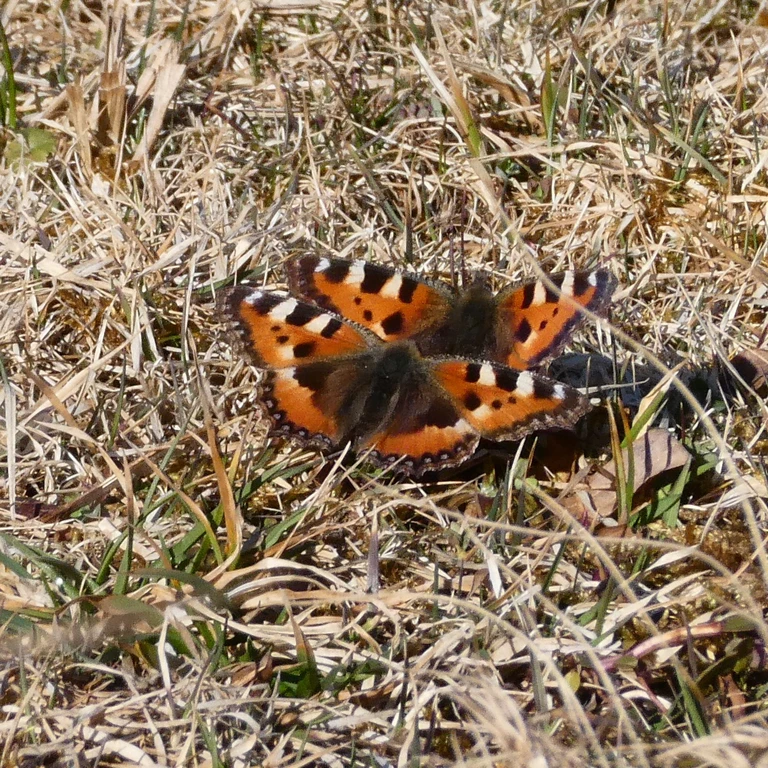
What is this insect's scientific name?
Aglais urticae
